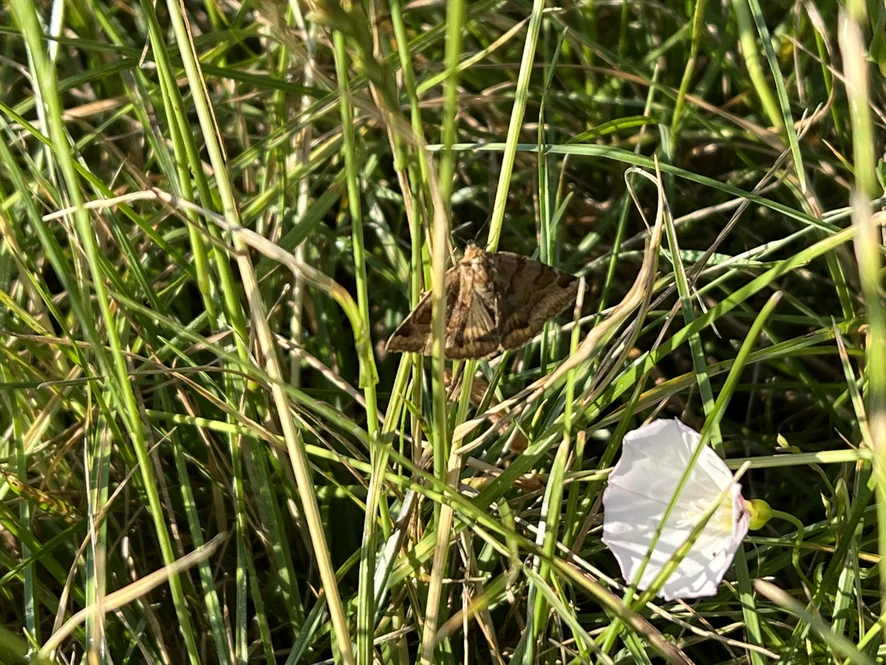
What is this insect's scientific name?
Euclidia glyphica
